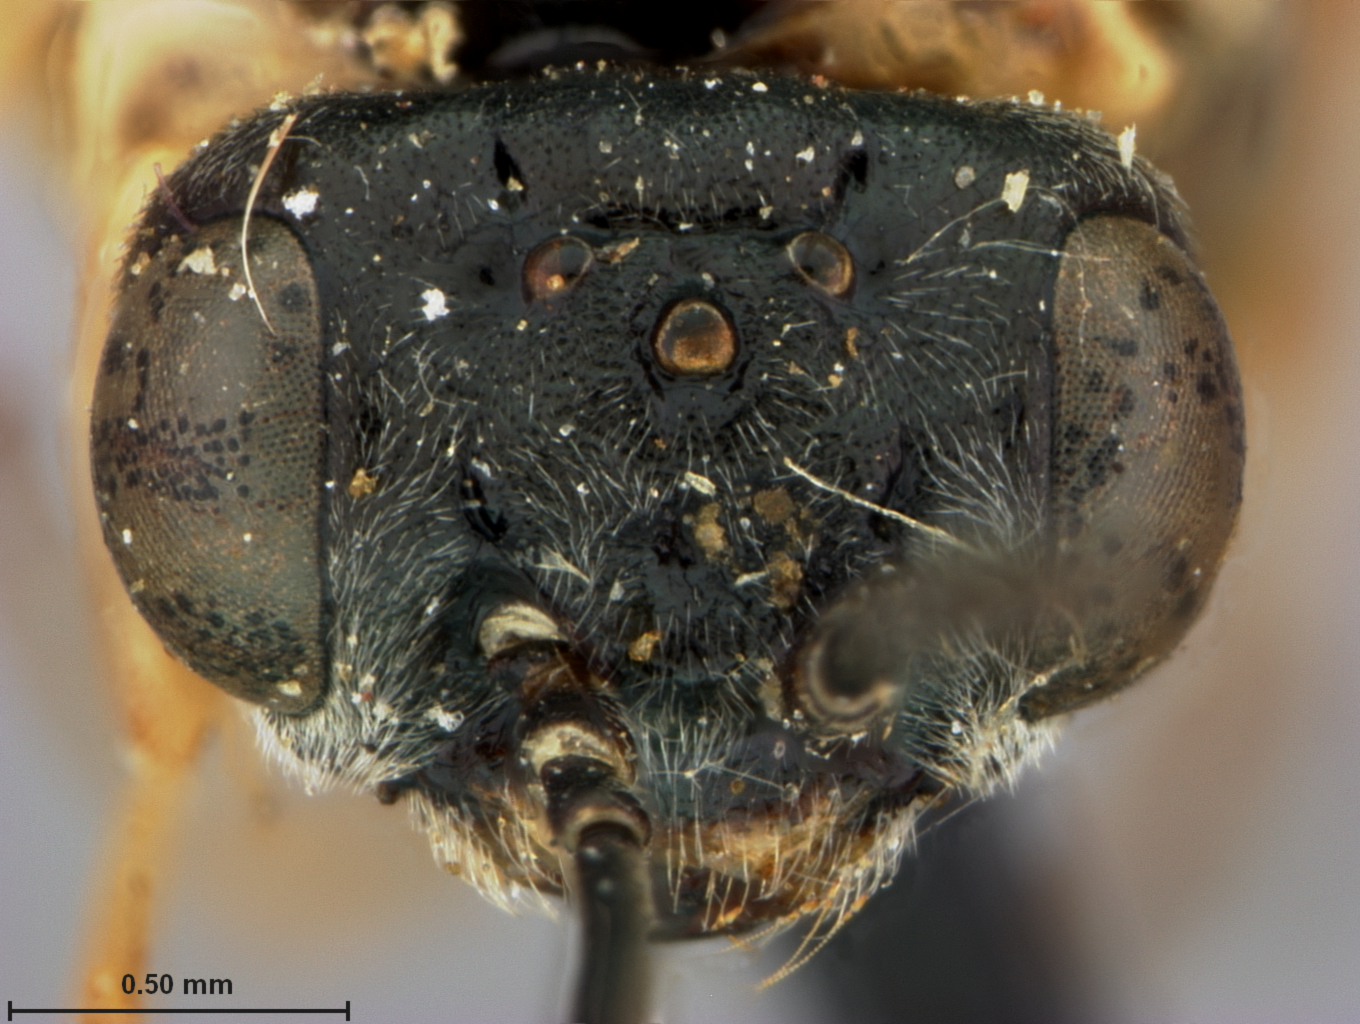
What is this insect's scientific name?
Isodyctium murtfeldtiae
